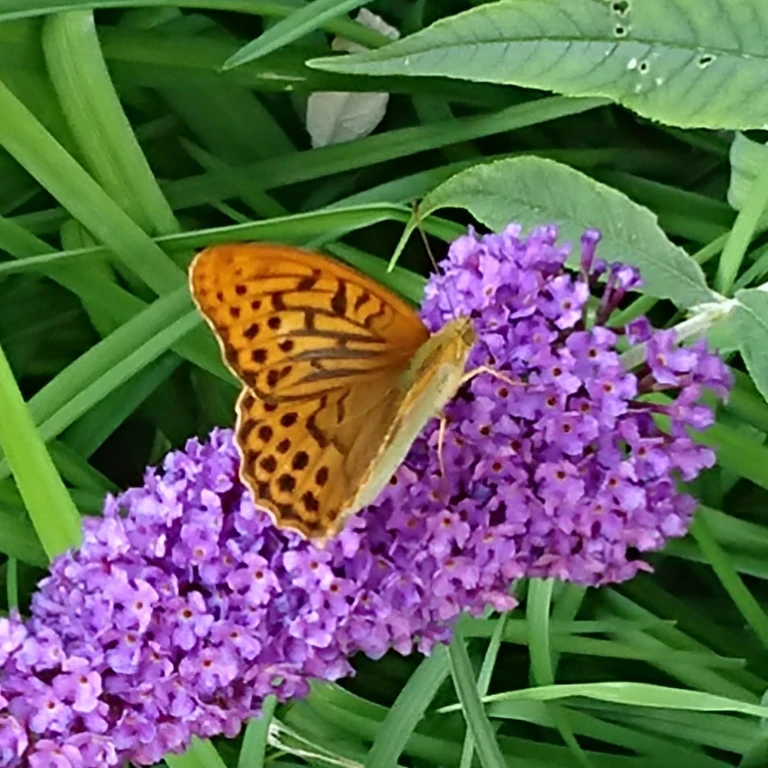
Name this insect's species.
Argynnis paphia
